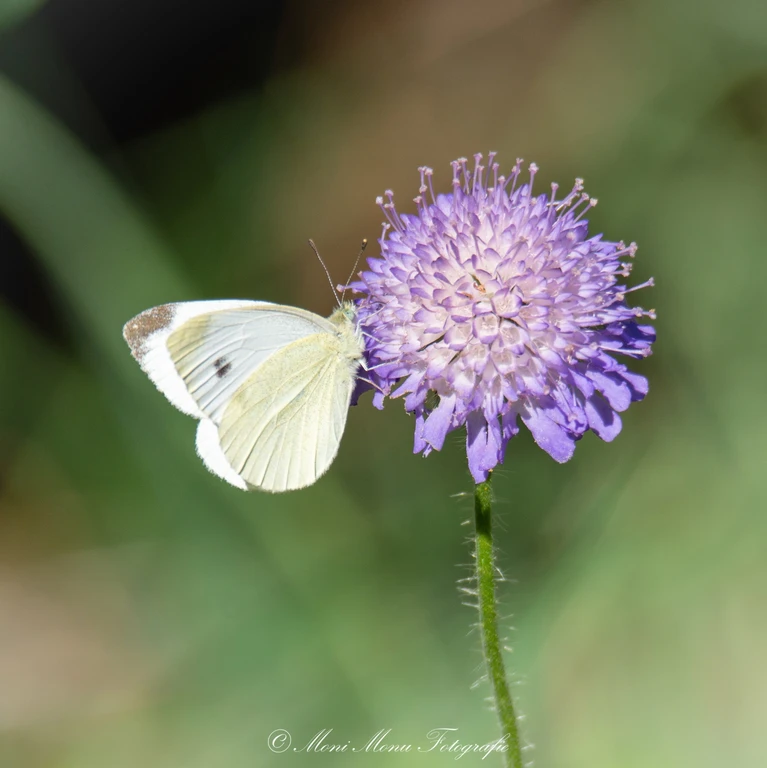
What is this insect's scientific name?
Pieris rapae
